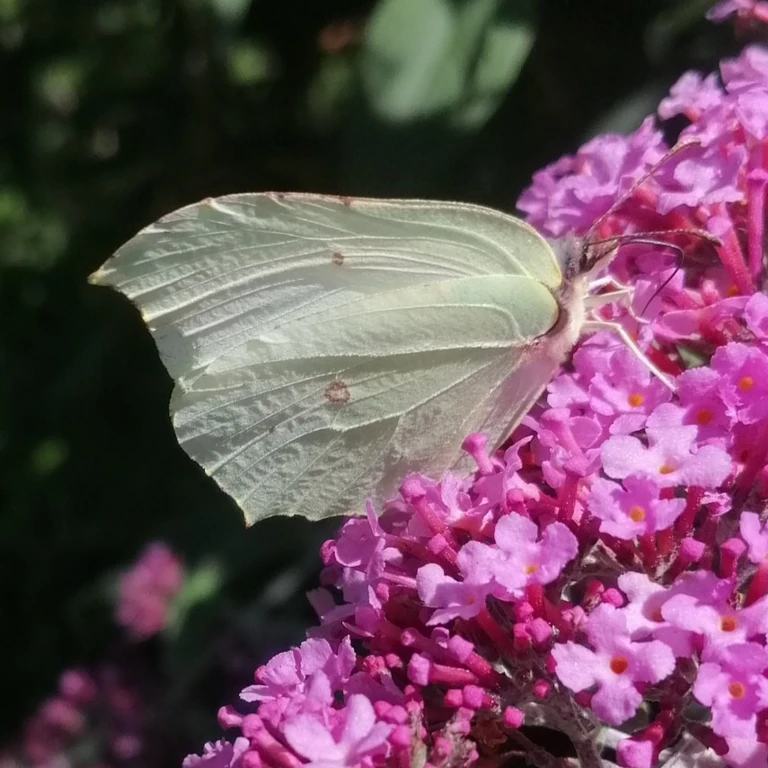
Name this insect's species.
Gonepteryx rhamni
